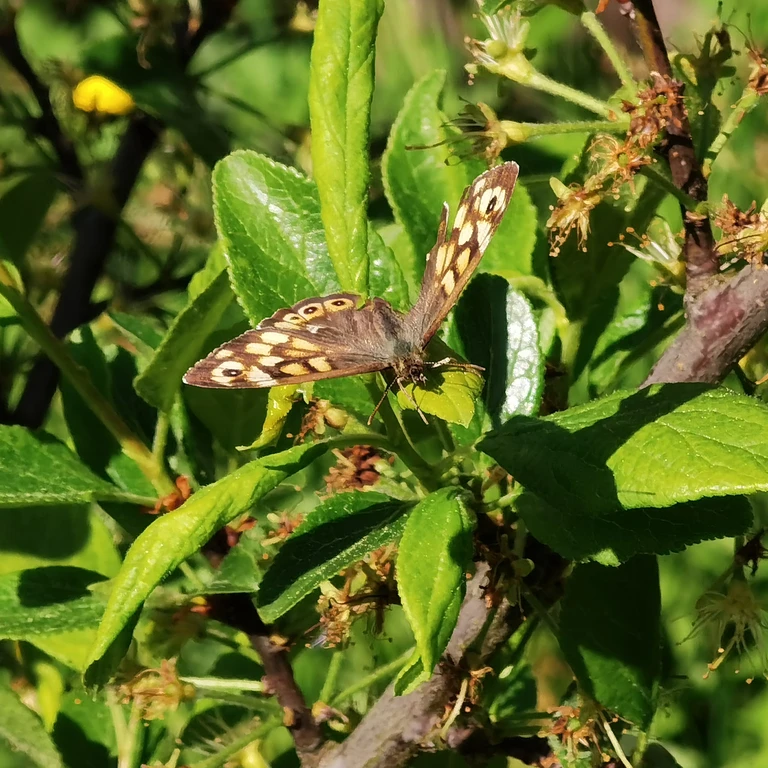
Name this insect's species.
Pararge aegeria
